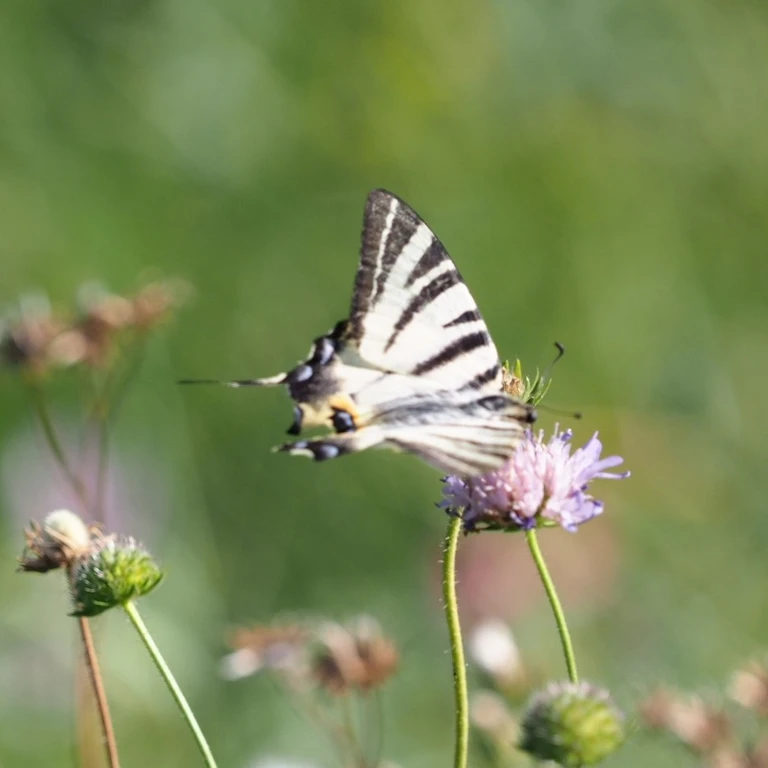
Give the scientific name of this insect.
Iphiclides podalirius
